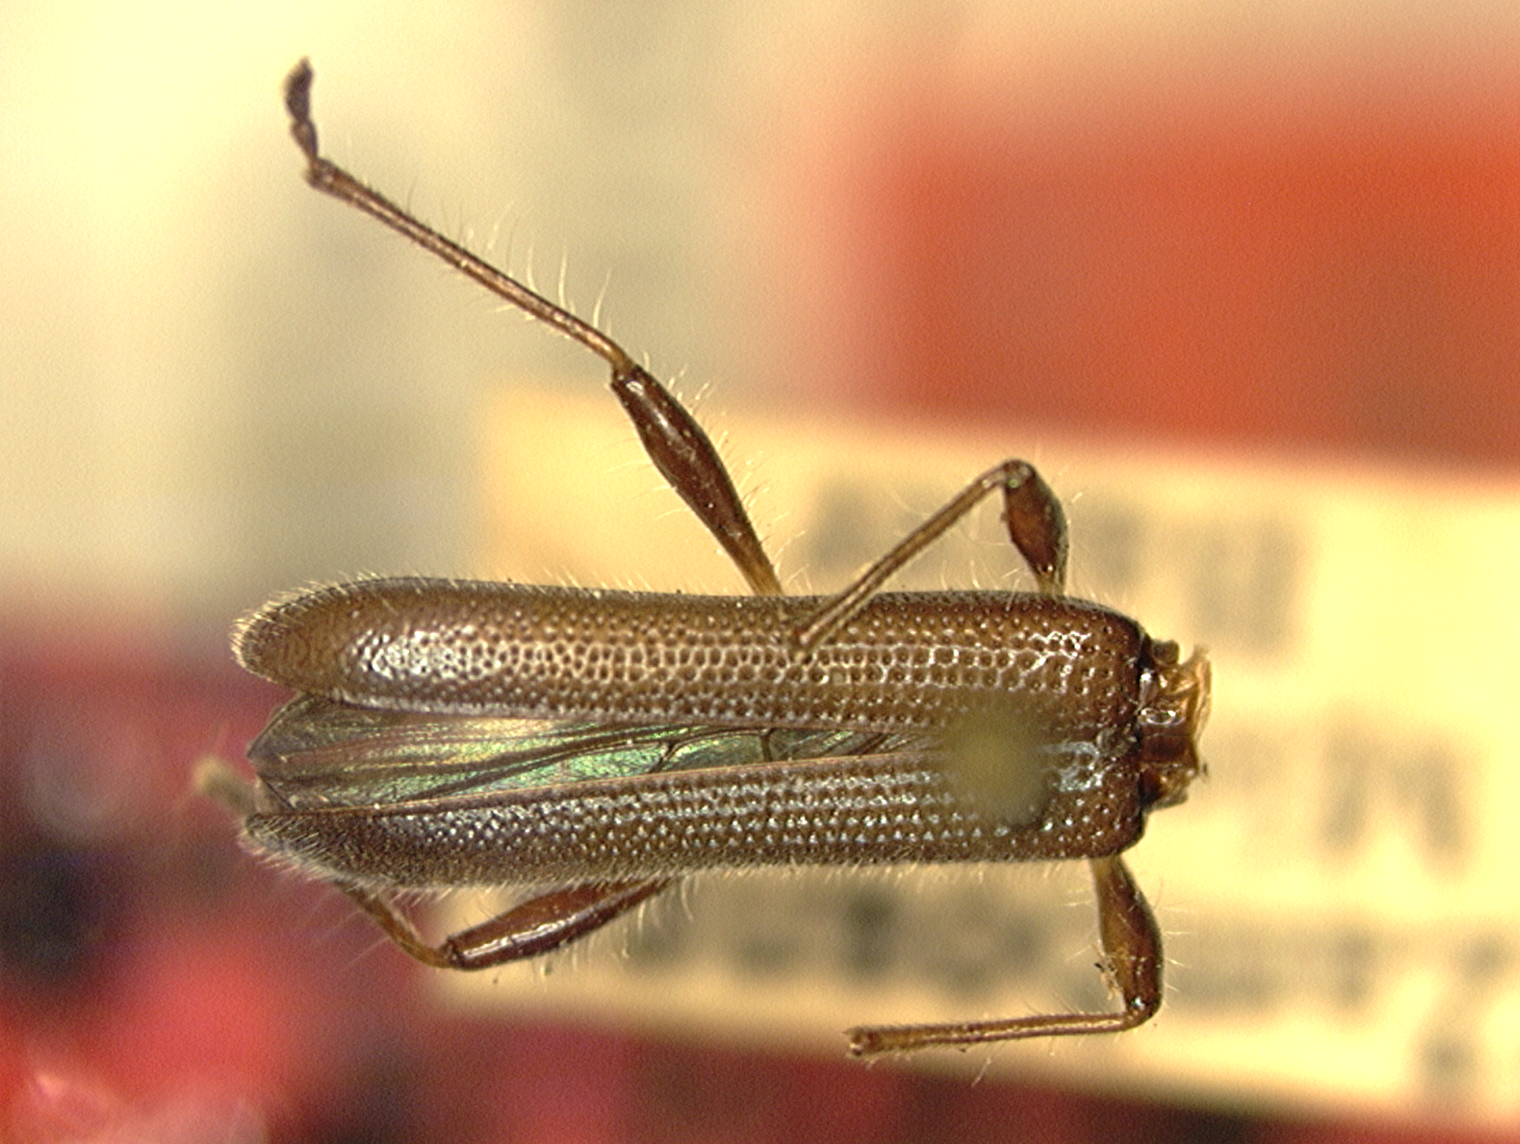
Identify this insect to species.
Noemia mindanaoensis
